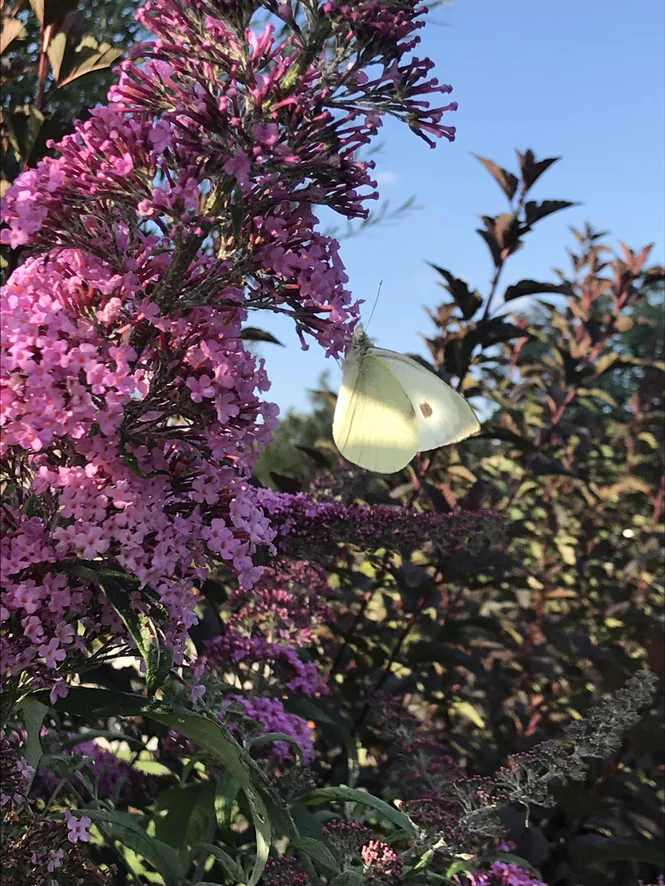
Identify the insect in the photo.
Pieris brassicae
